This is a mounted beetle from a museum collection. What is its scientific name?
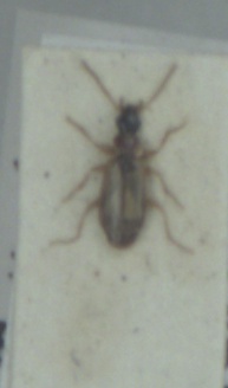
Philorhizus melanocephalus
